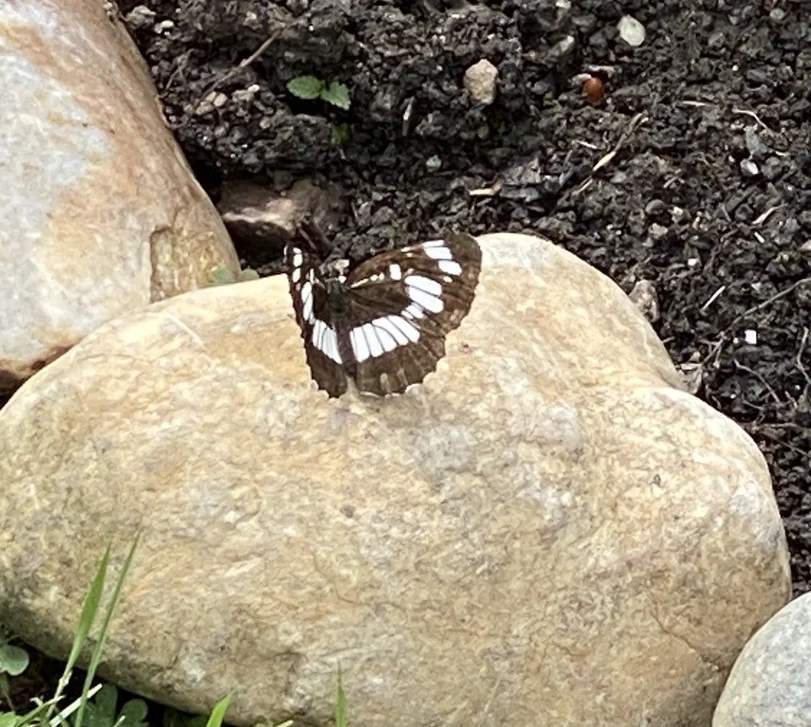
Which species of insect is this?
Neptis rivularis
